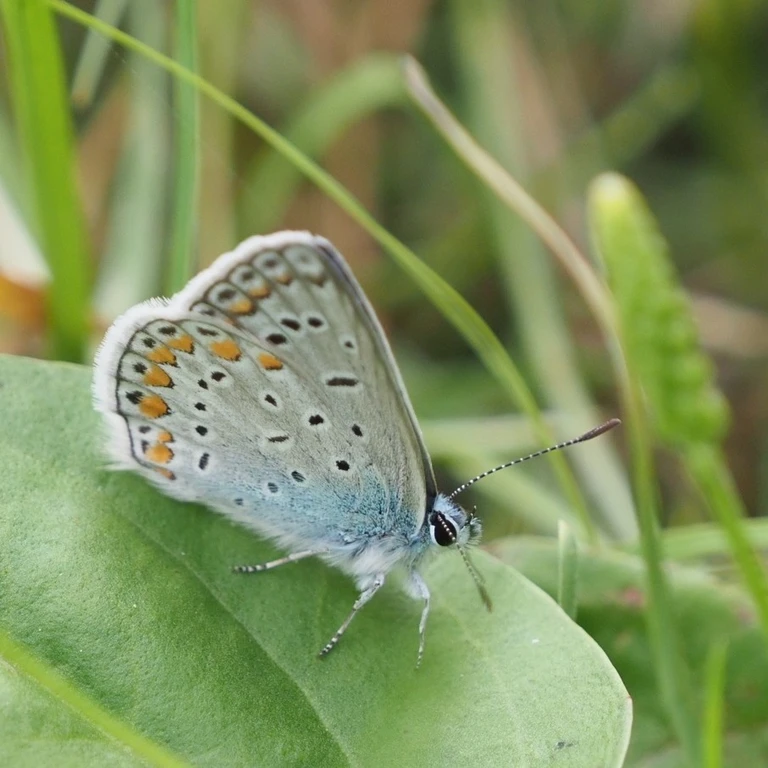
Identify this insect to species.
Polyommatus icarus
